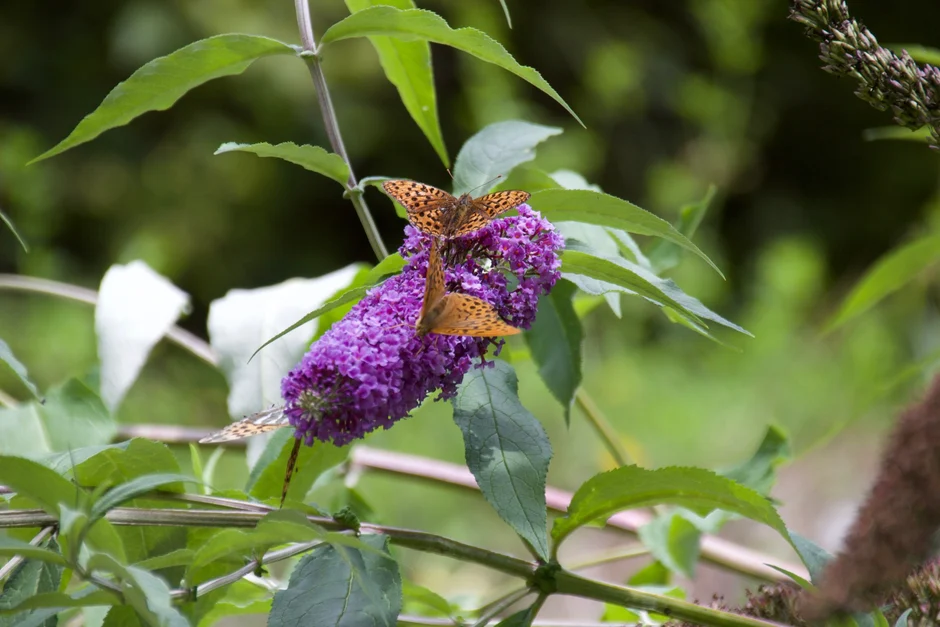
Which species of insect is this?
Argynnis paphia
